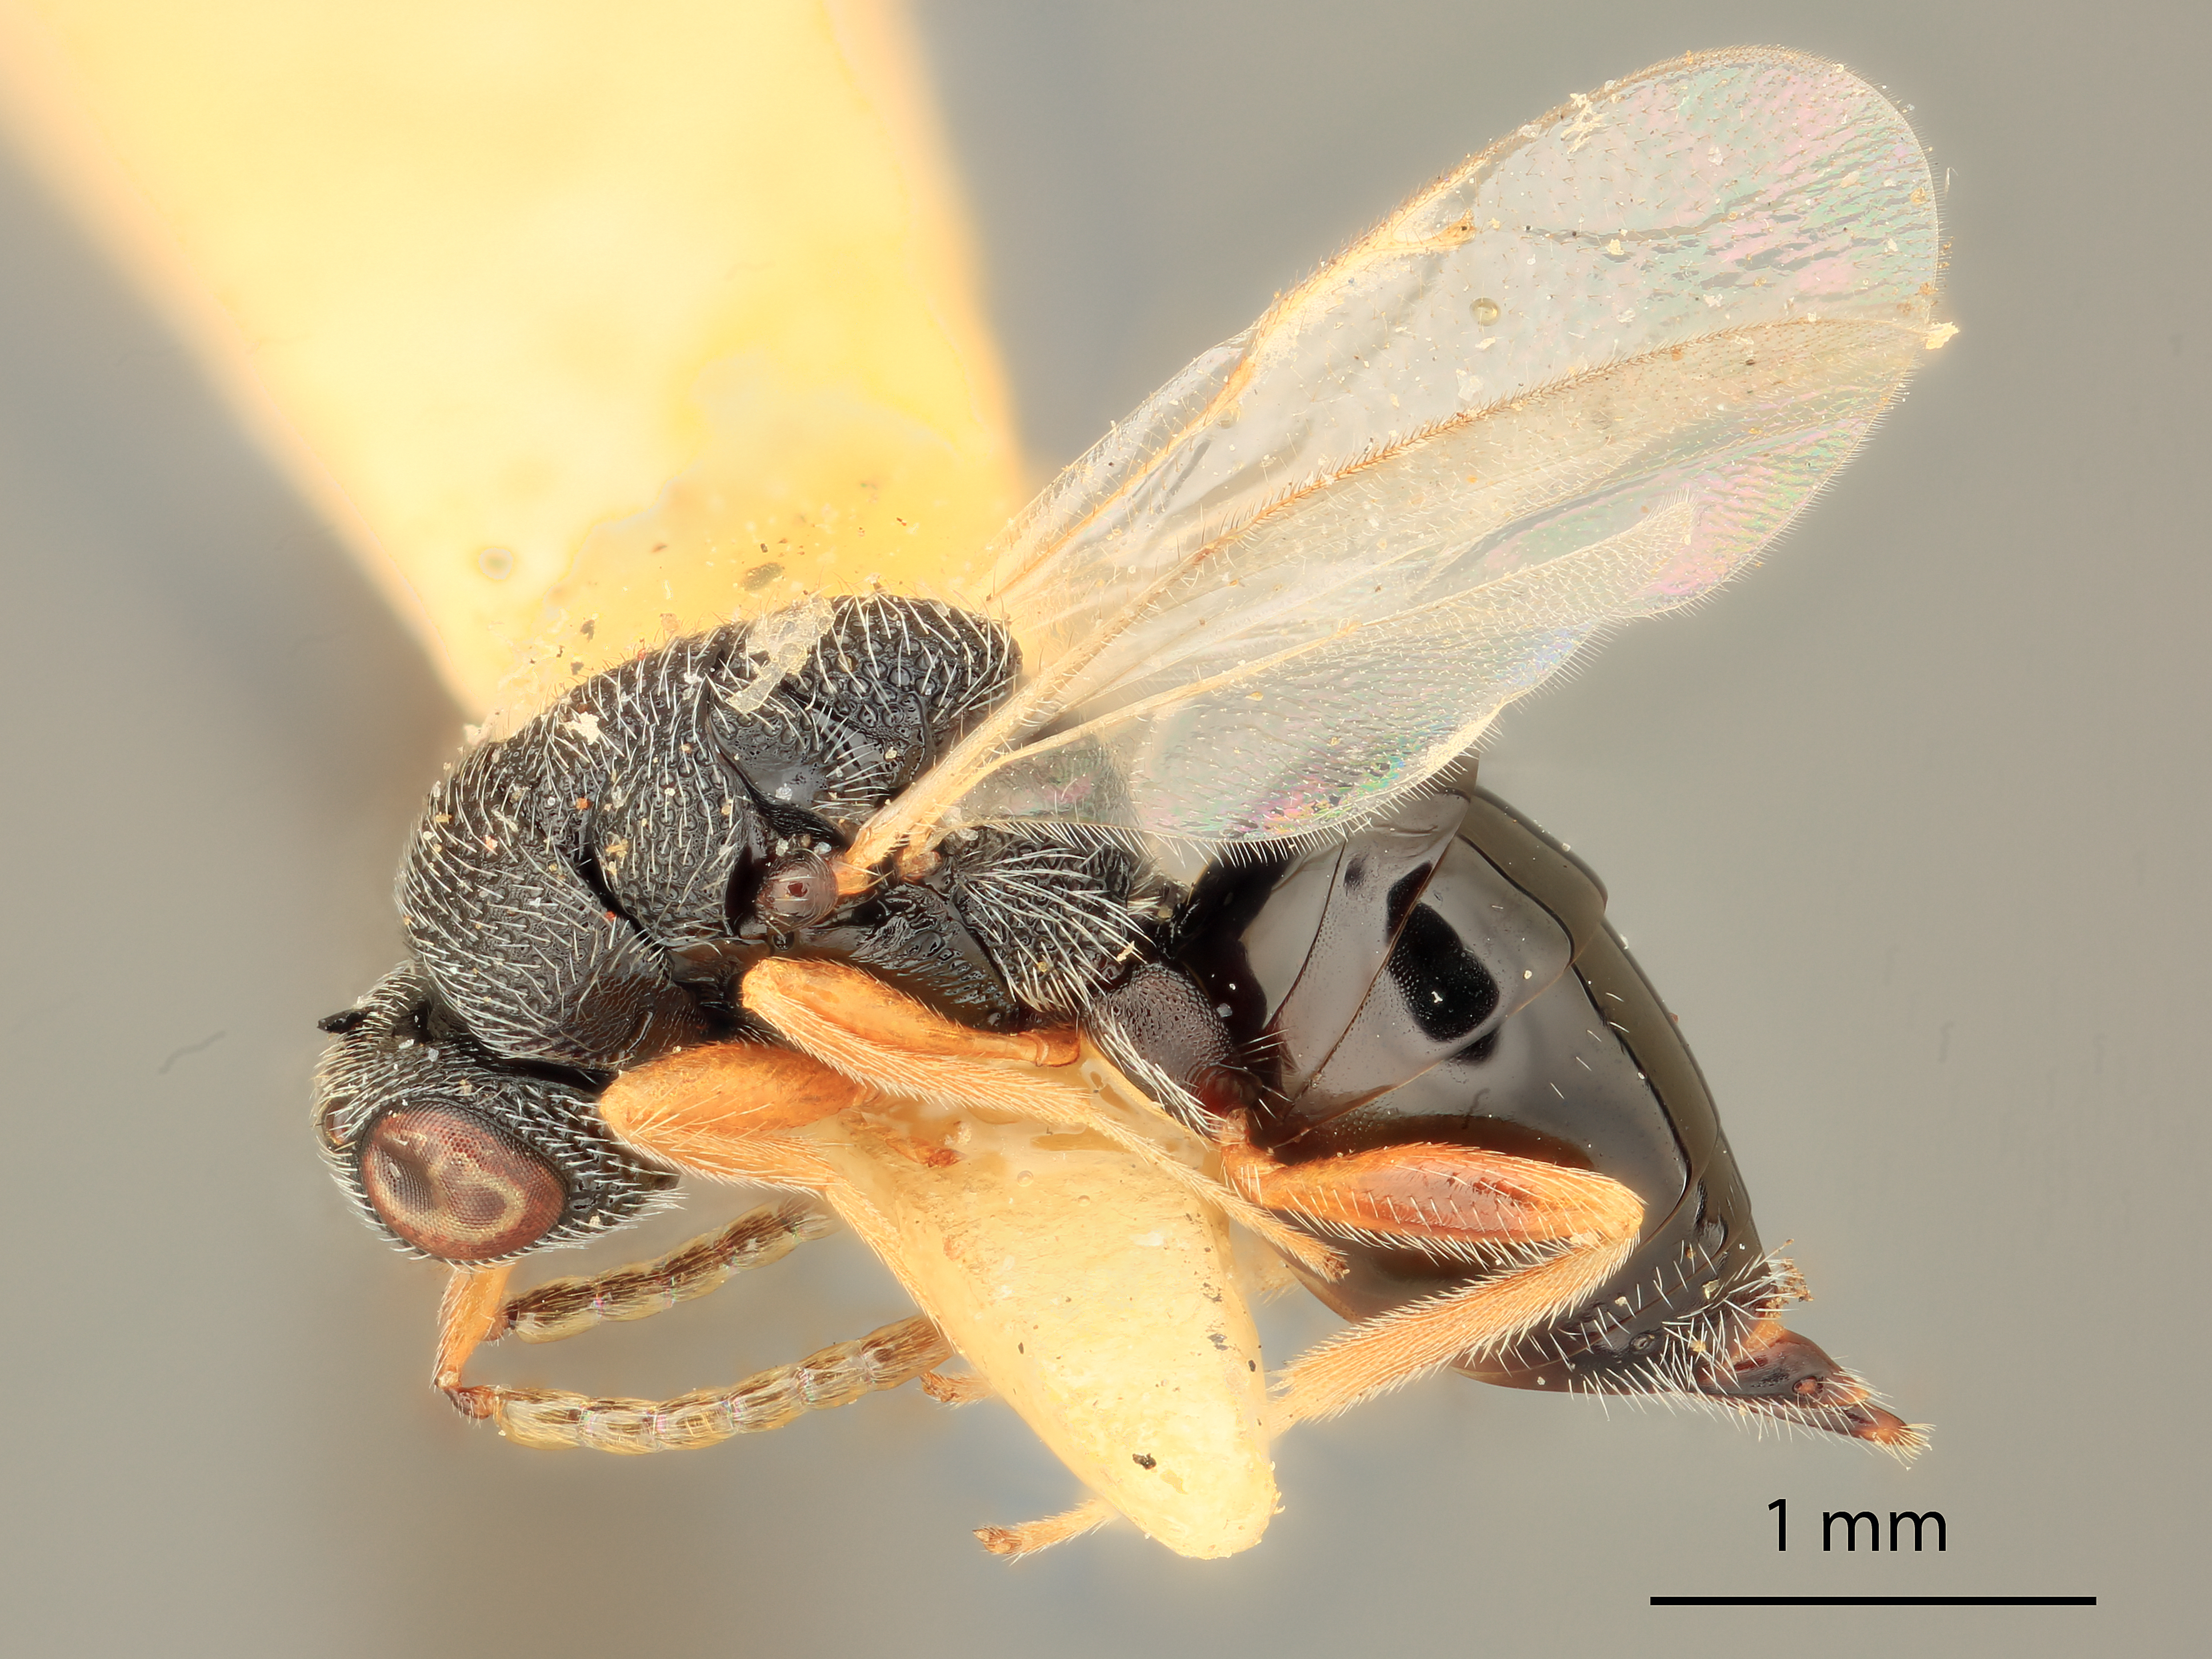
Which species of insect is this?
Eurytoma mali
